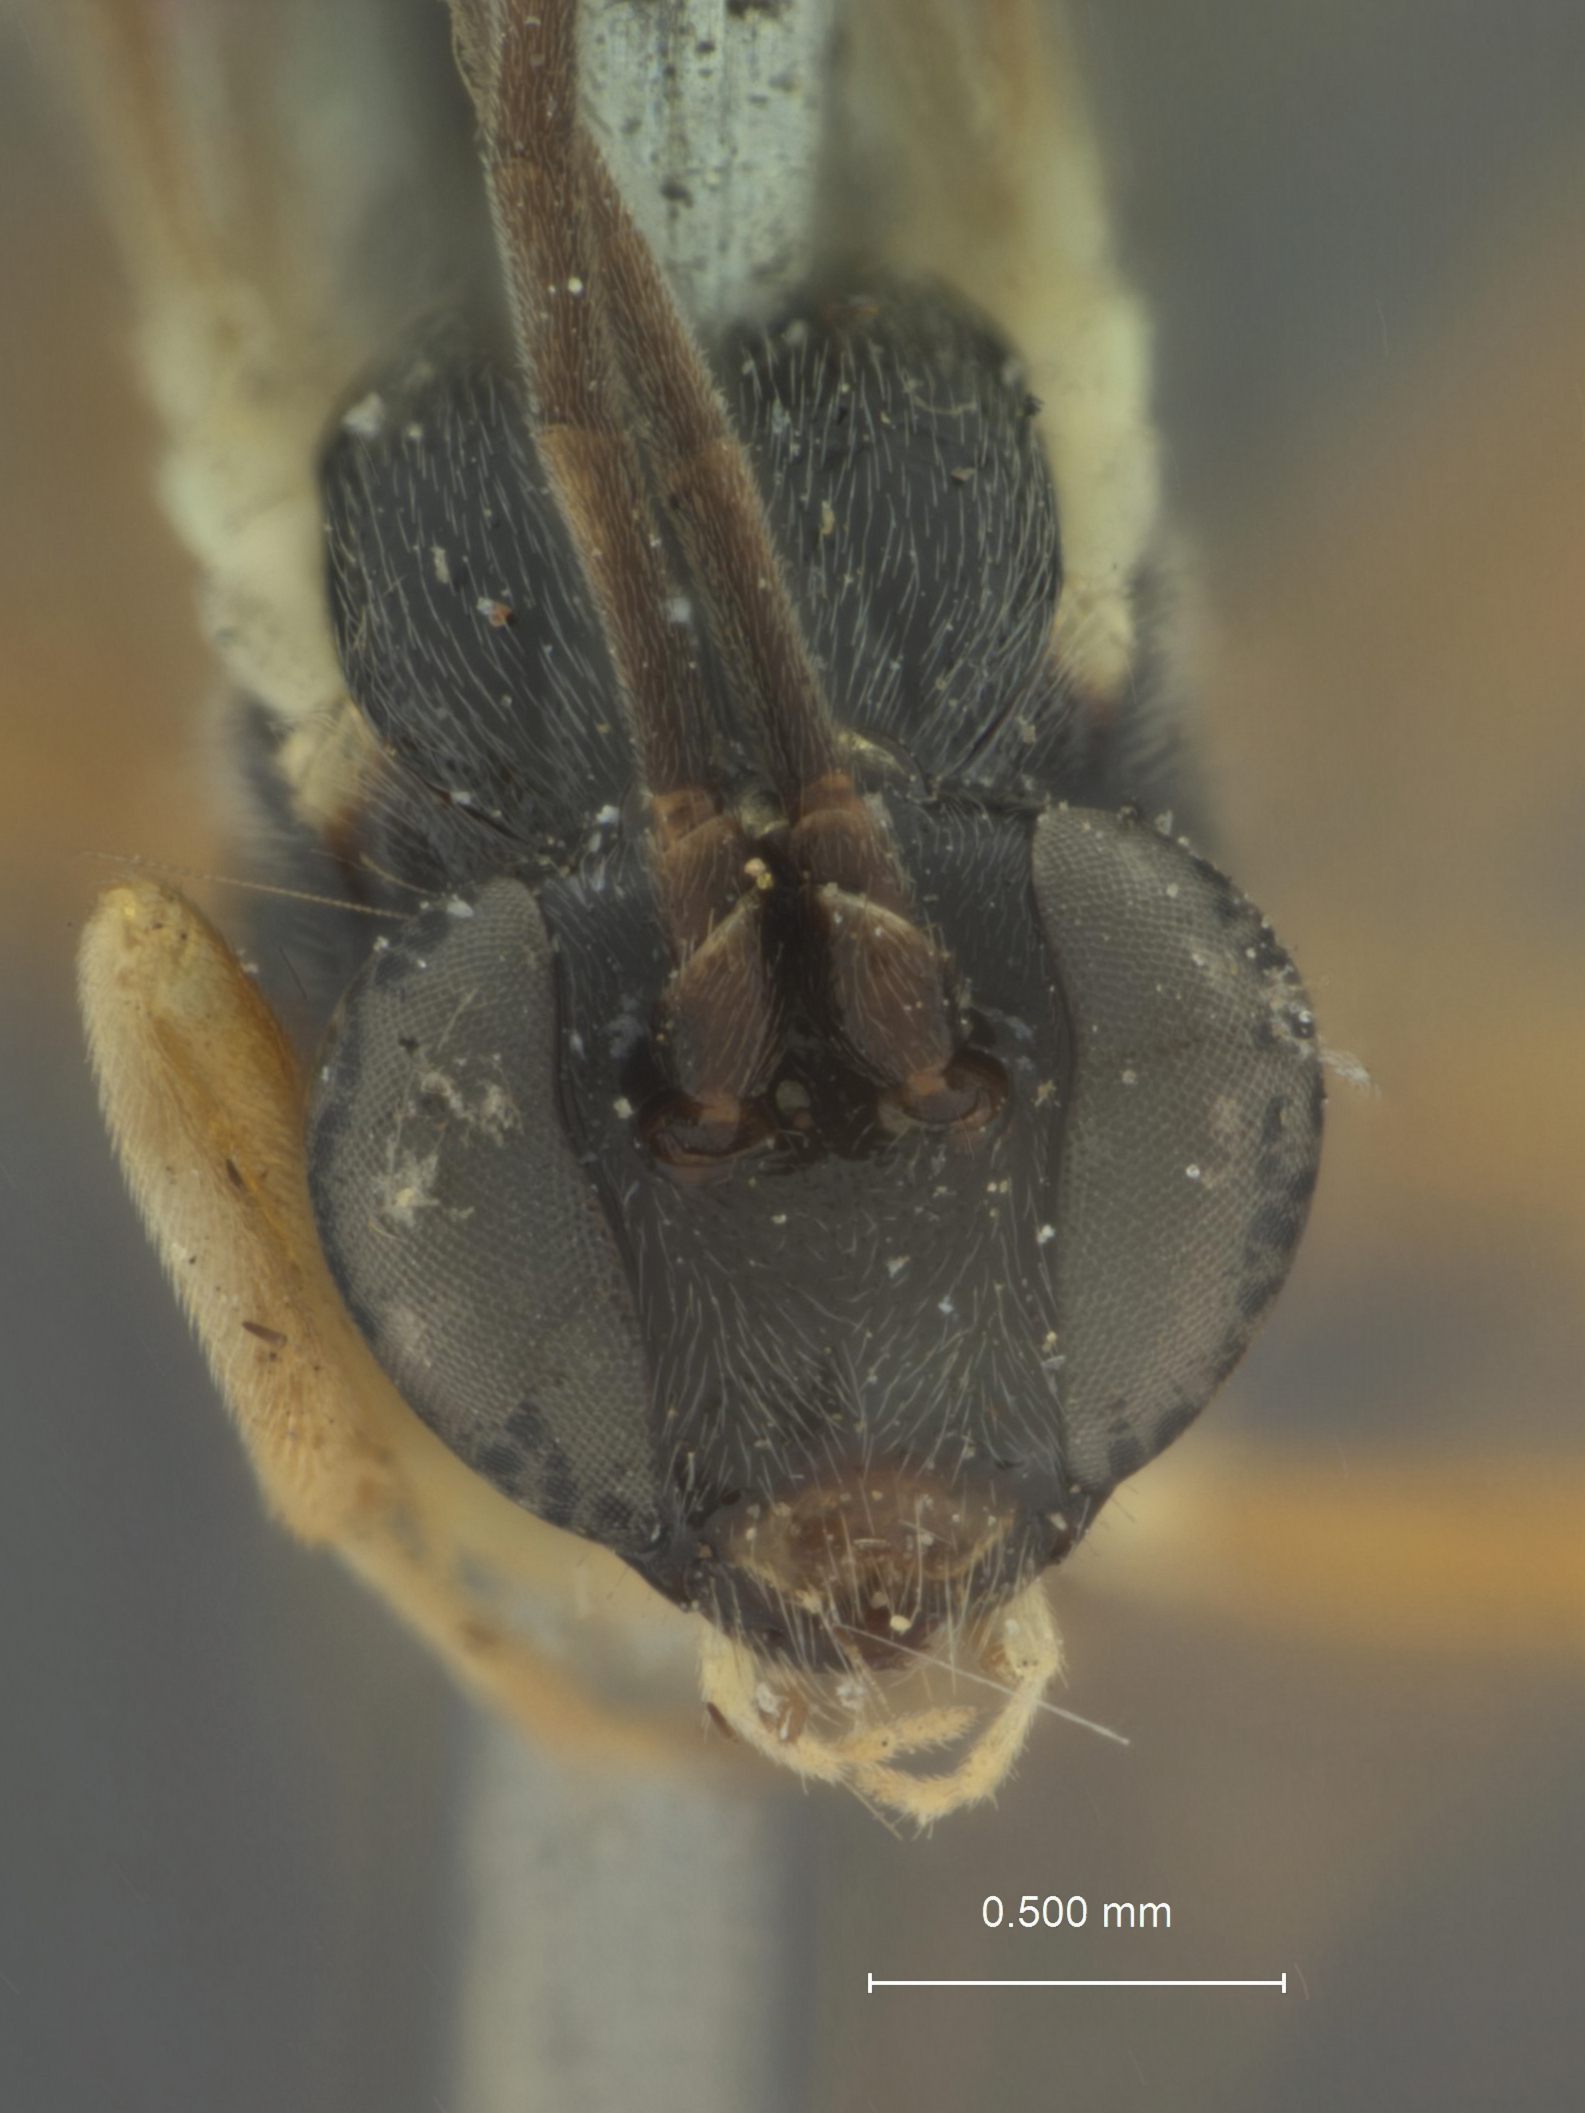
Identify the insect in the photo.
Itoplectis orgyiae
